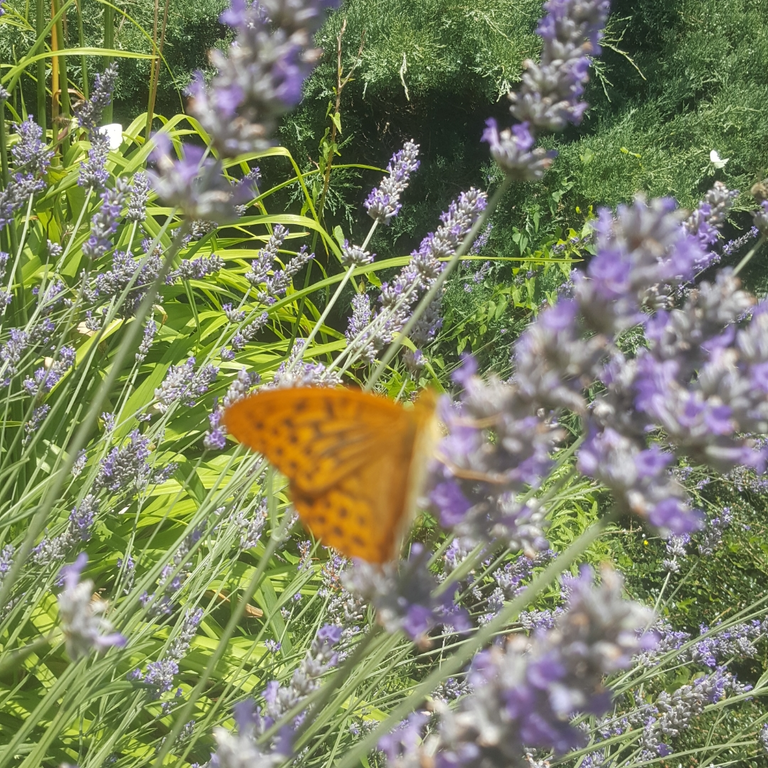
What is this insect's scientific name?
Argynnis paphia
